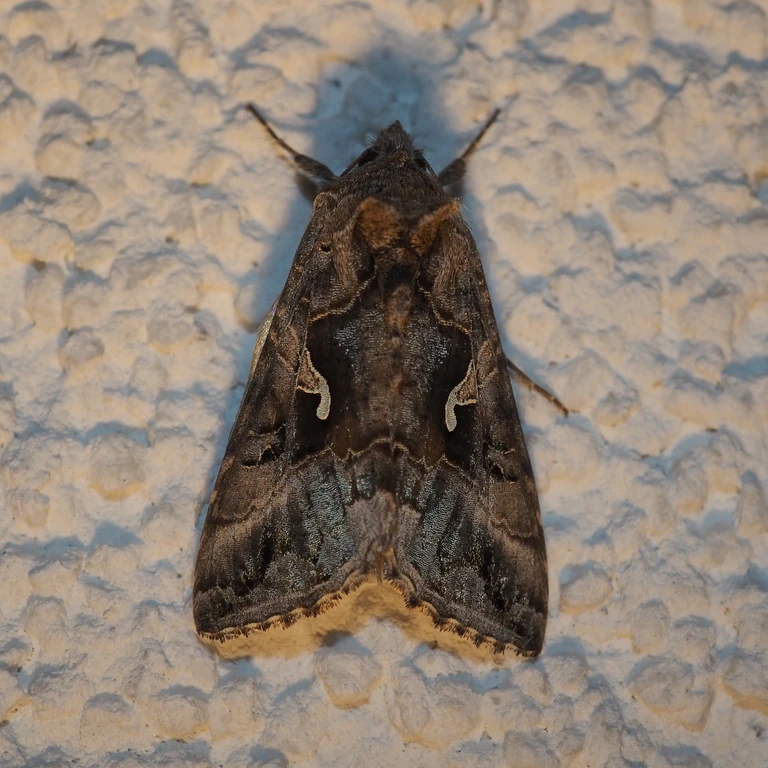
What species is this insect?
Autographa gamma
